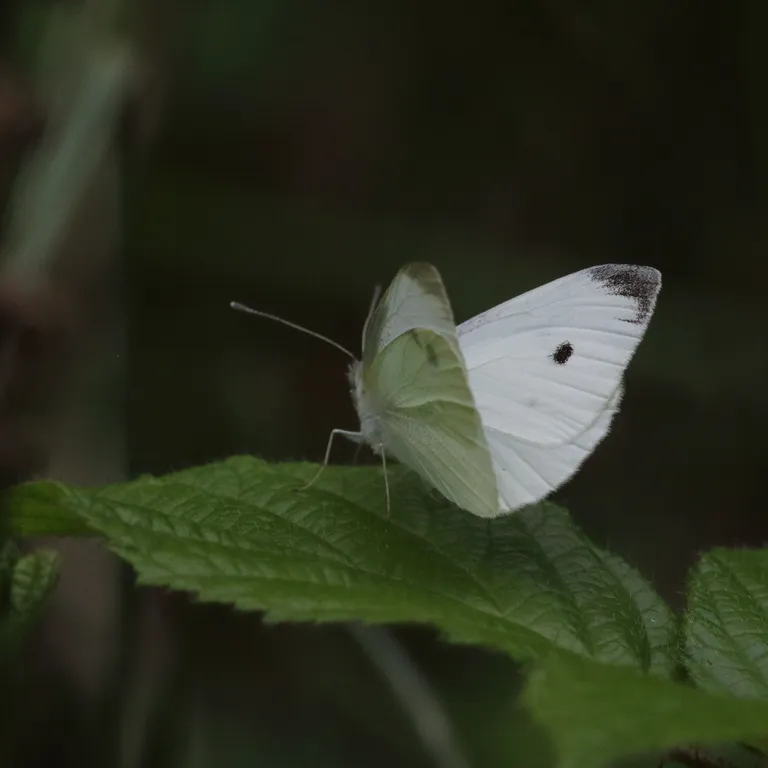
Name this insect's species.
Pieris rapae
